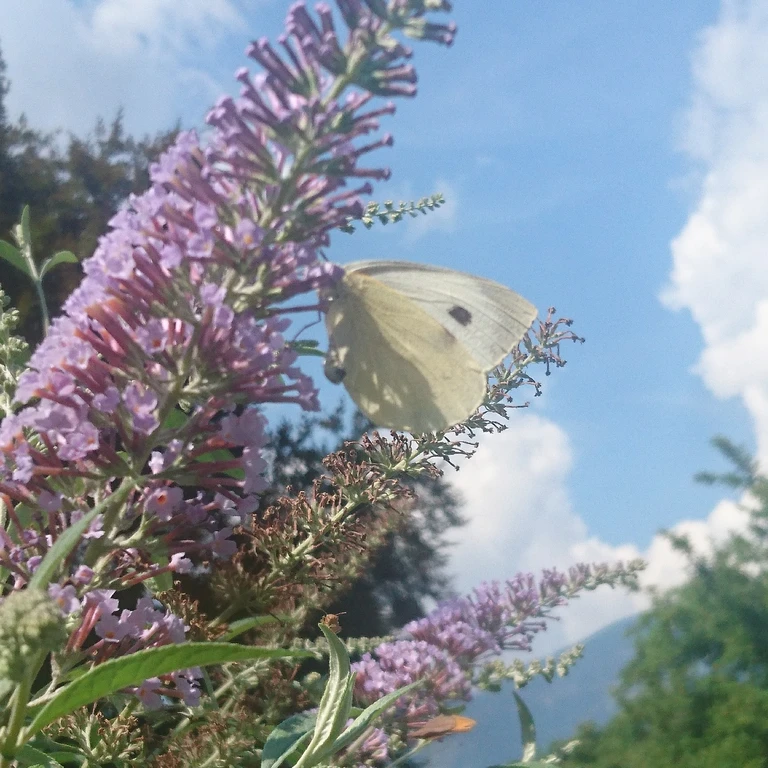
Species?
Pieris brassicae
